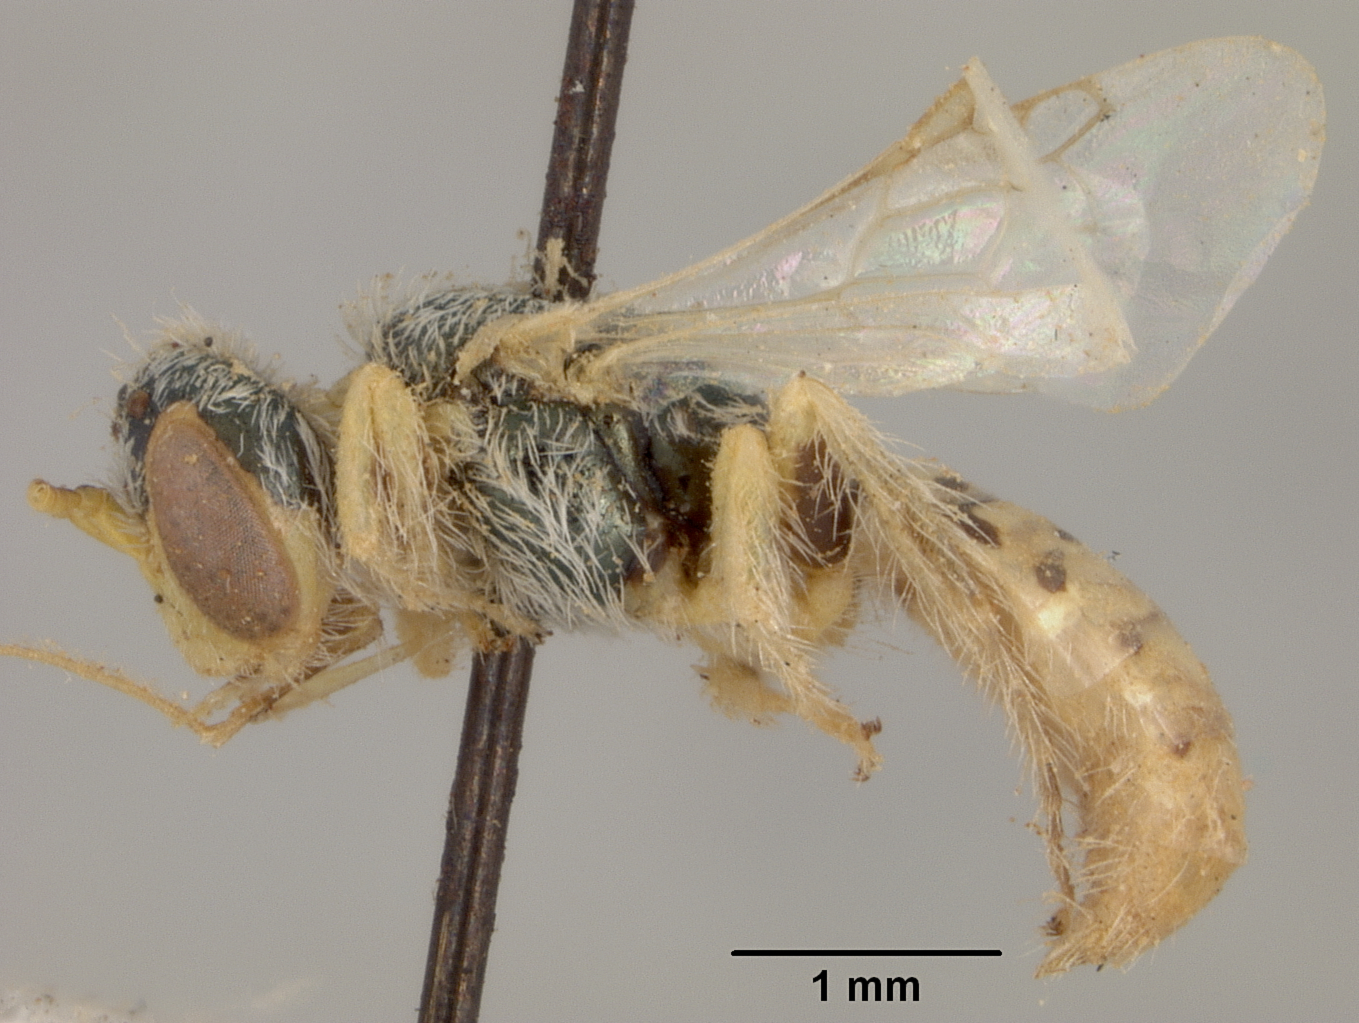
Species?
Perdita bridwelli
